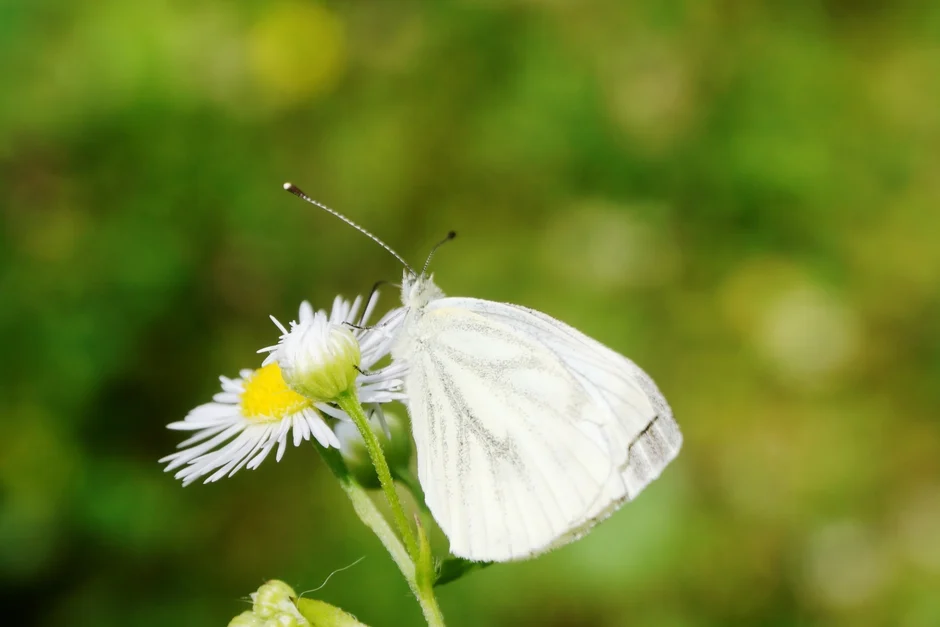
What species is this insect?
Pieris napi
